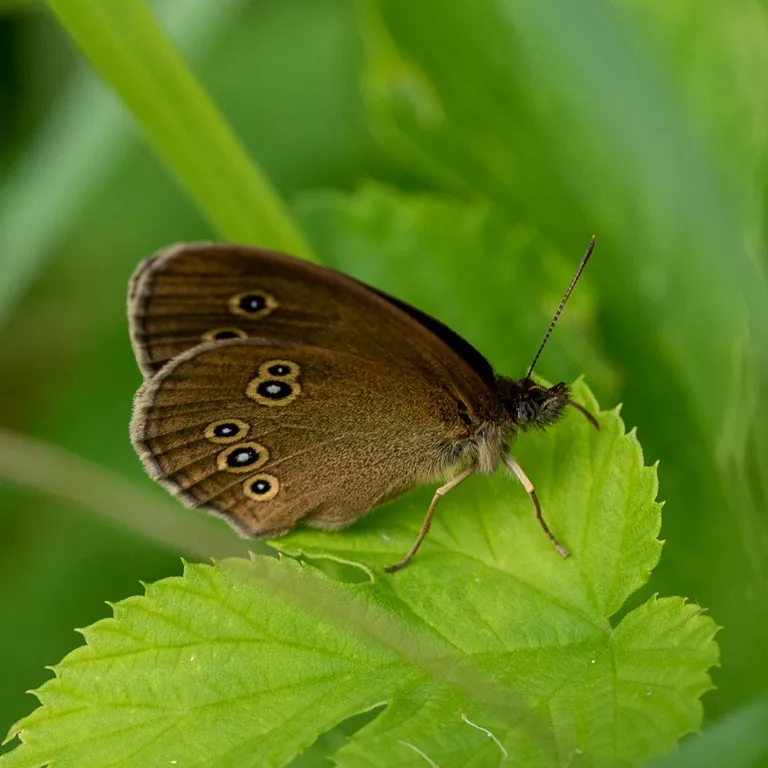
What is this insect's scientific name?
Aphantopus hyperantus
